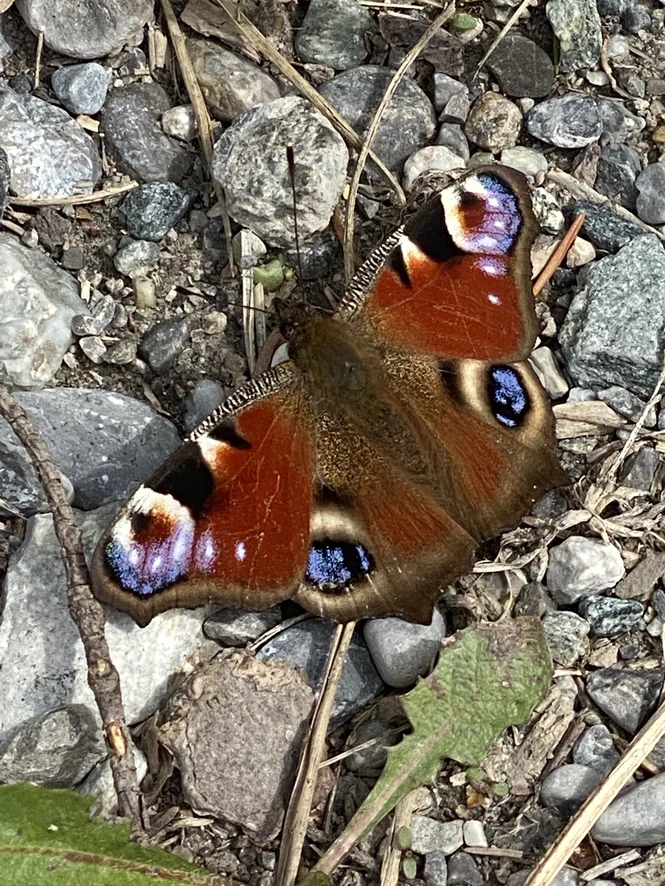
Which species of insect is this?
Aglais io
